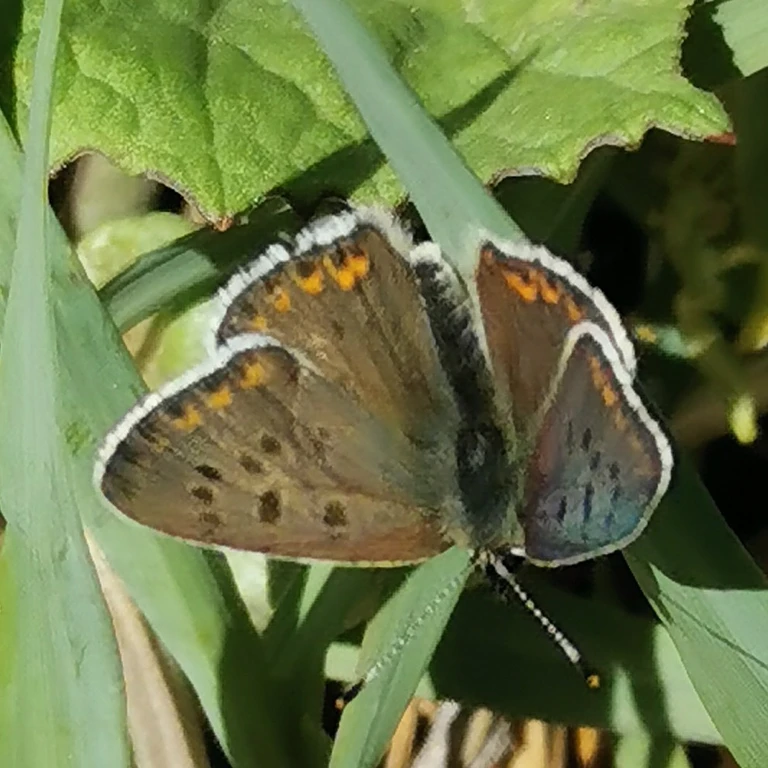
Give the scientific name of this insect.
Lycaena tityrus (also Loweia tityrus)
